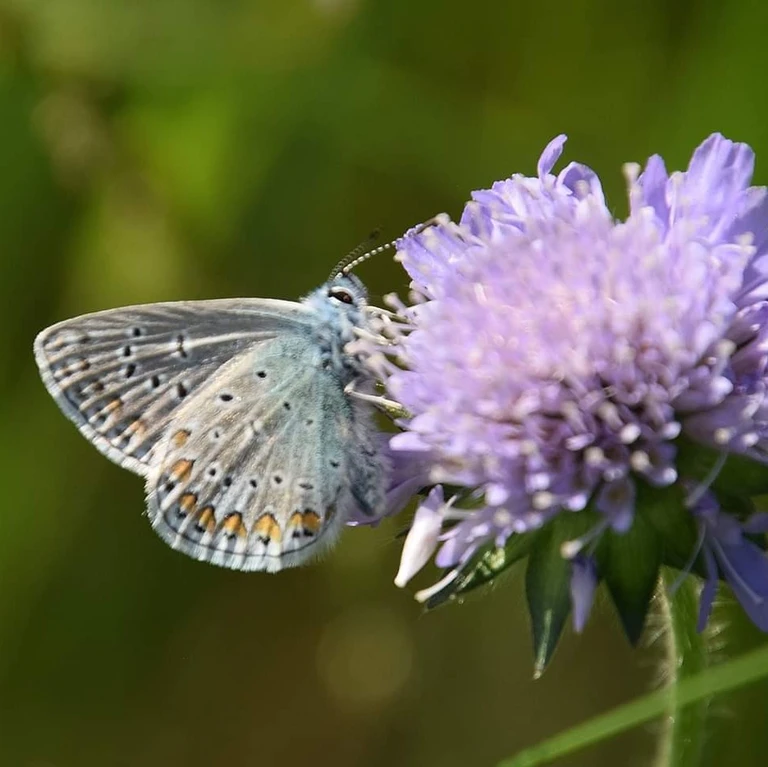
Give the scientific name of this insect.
Polyommatus icarus
